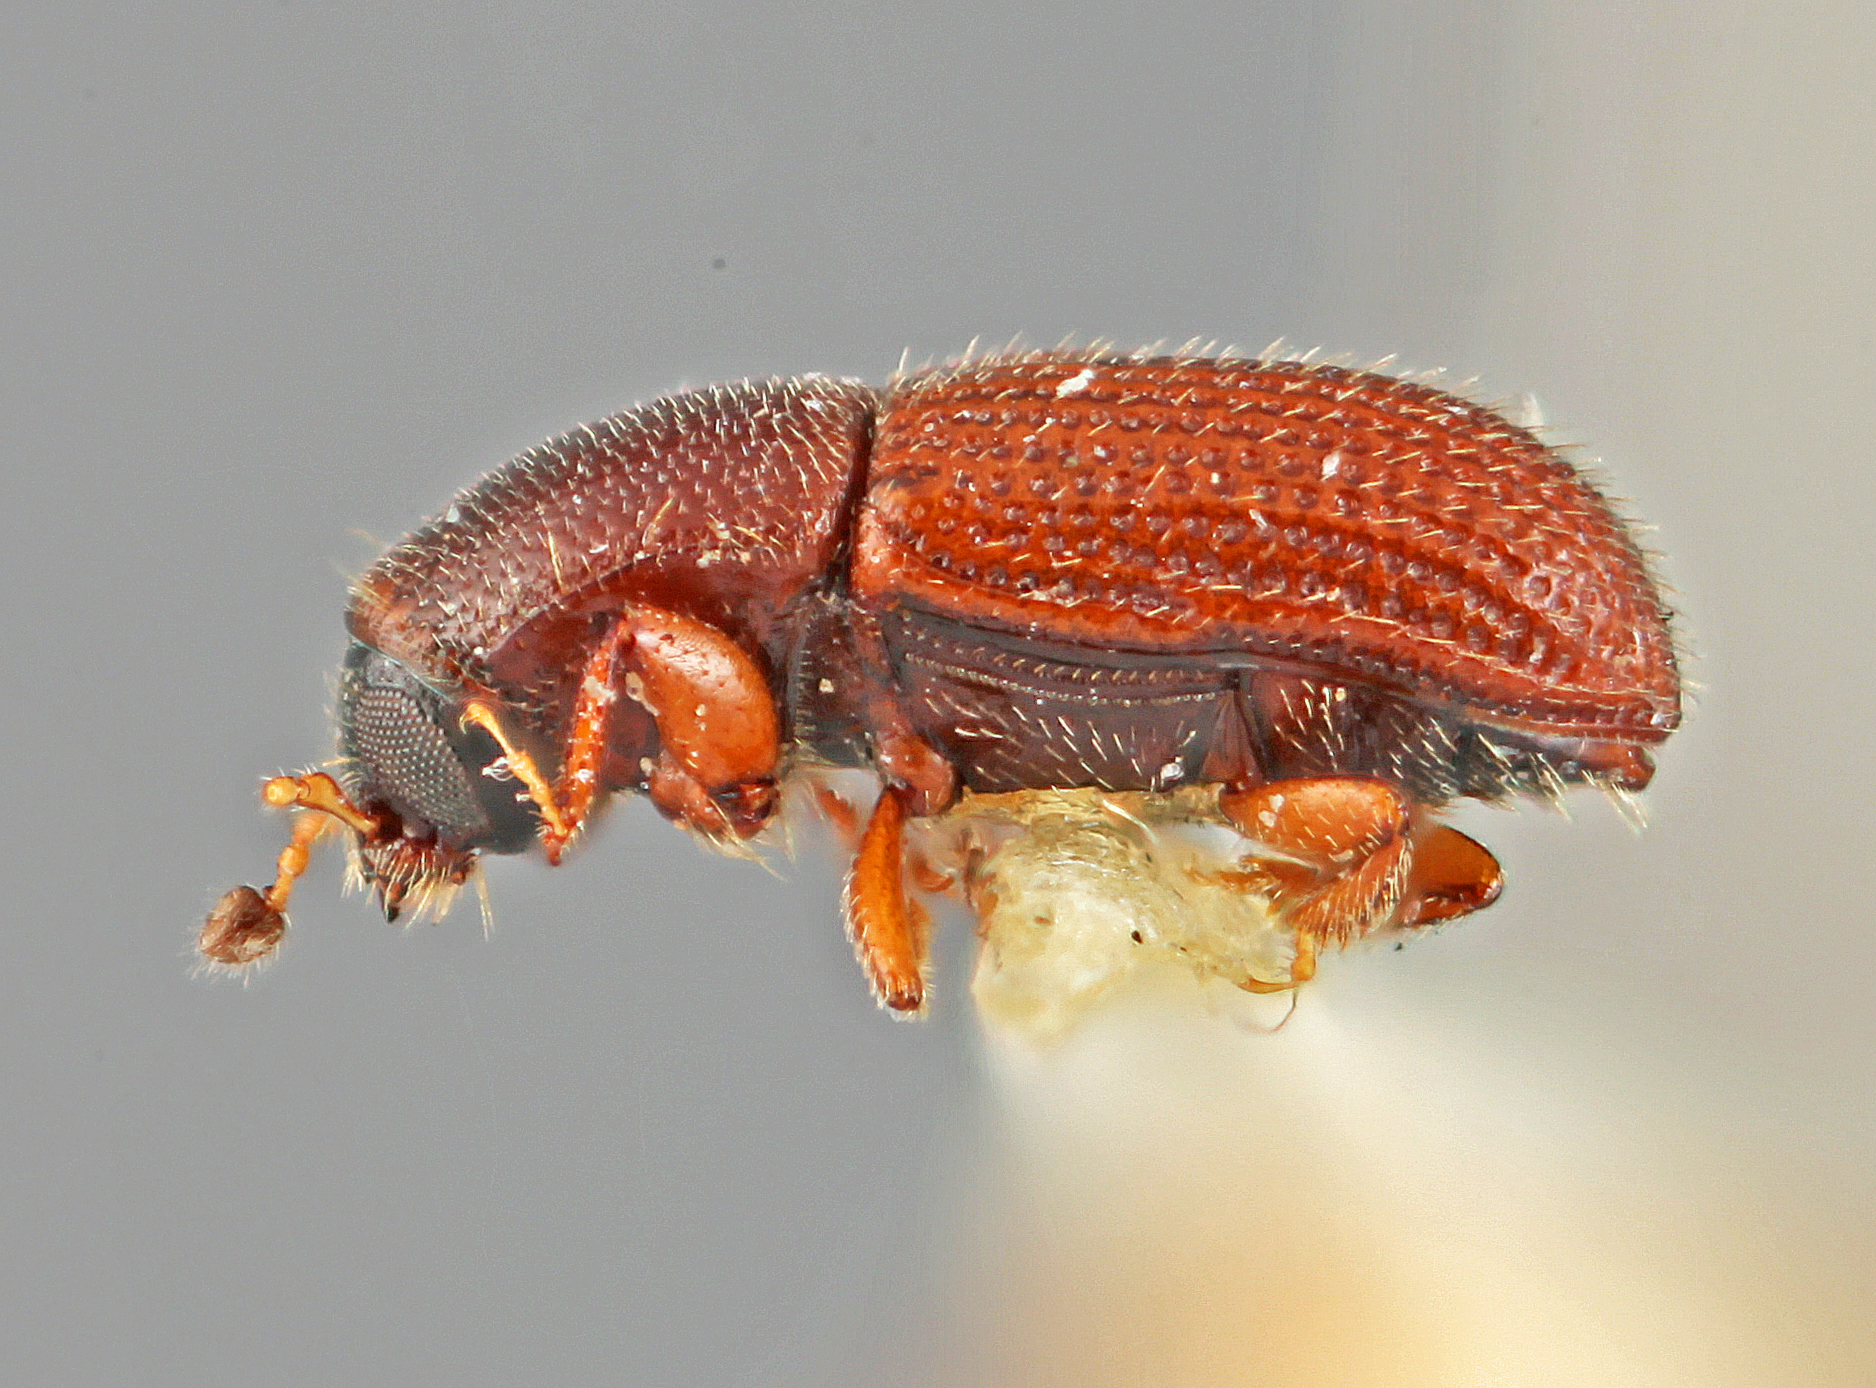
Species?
Microborus lautus
